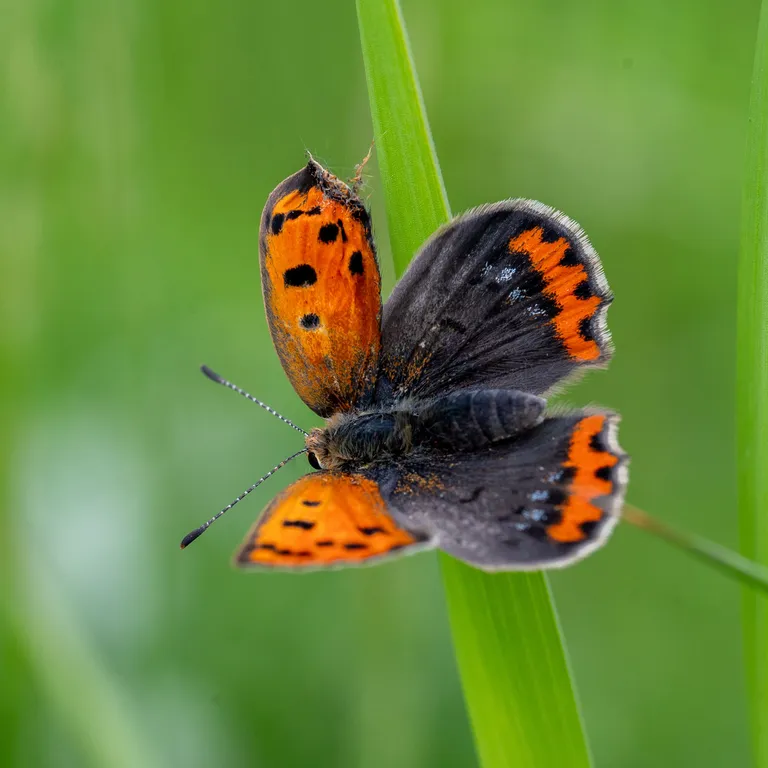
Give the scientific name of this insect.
Lycaena phlaeas
